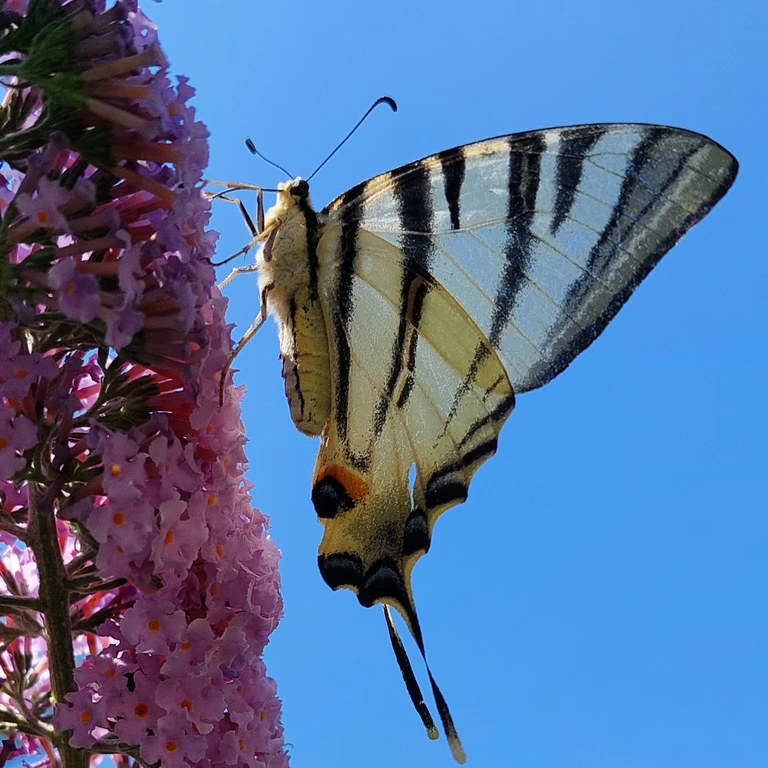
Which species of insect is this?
Iphiclides podalirius
